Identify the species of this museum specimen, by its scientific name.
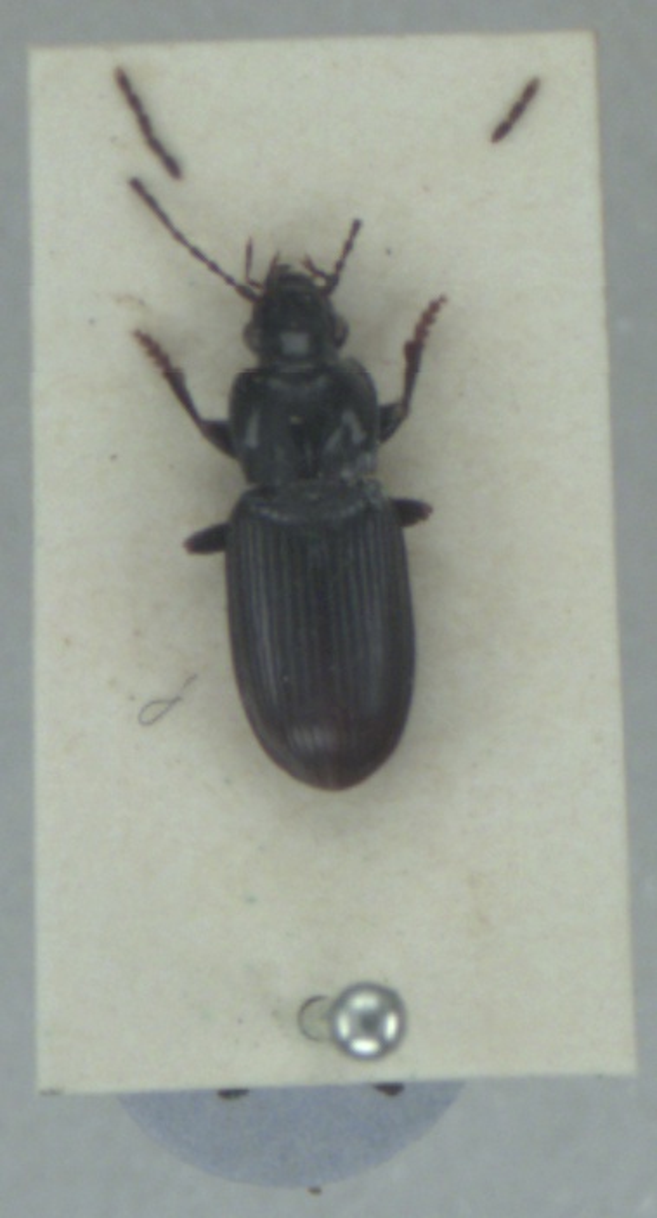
Pterostichus gracilis
